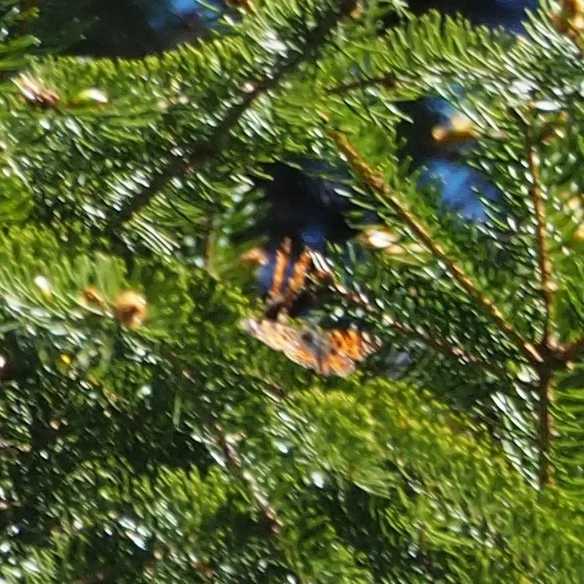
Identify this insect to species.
Vanessa cardui
